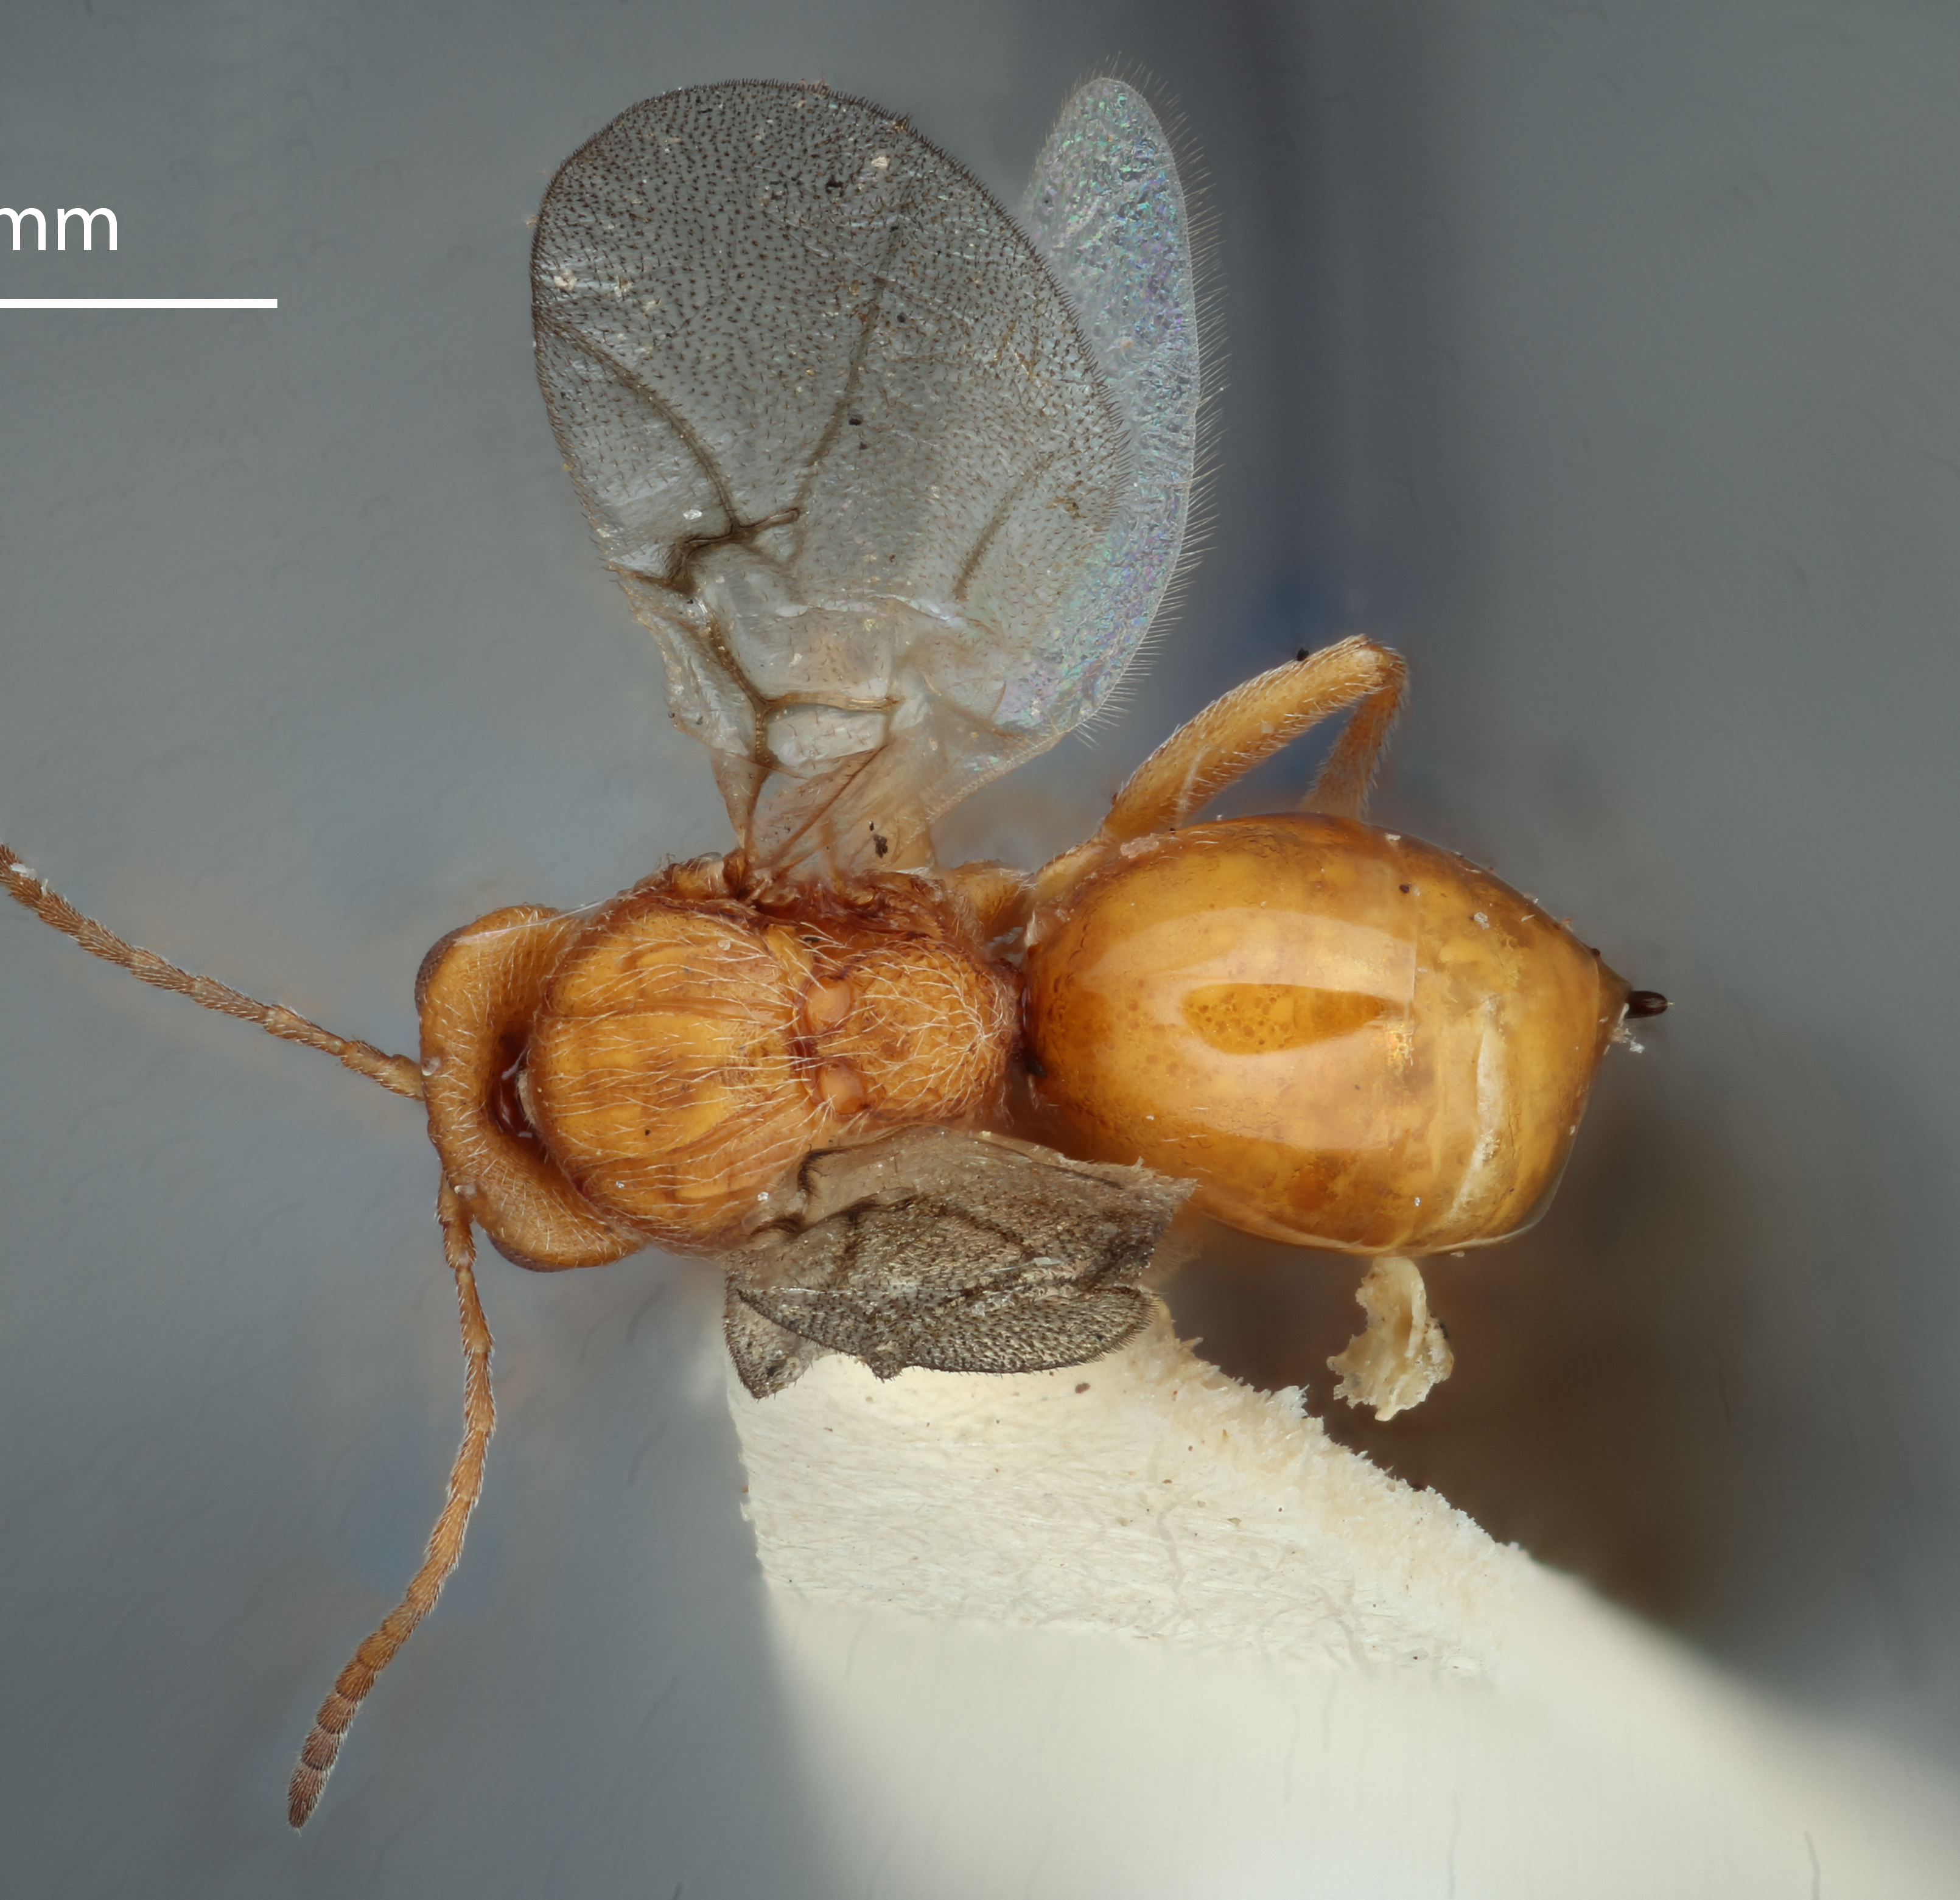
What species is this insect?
Andricus chico
